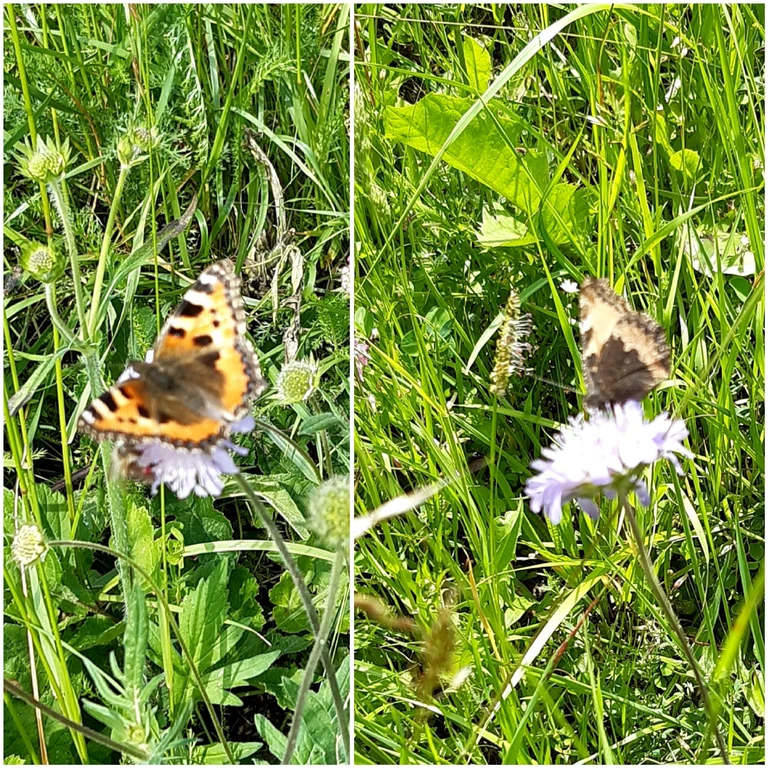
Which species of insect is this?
Aglais urticae
